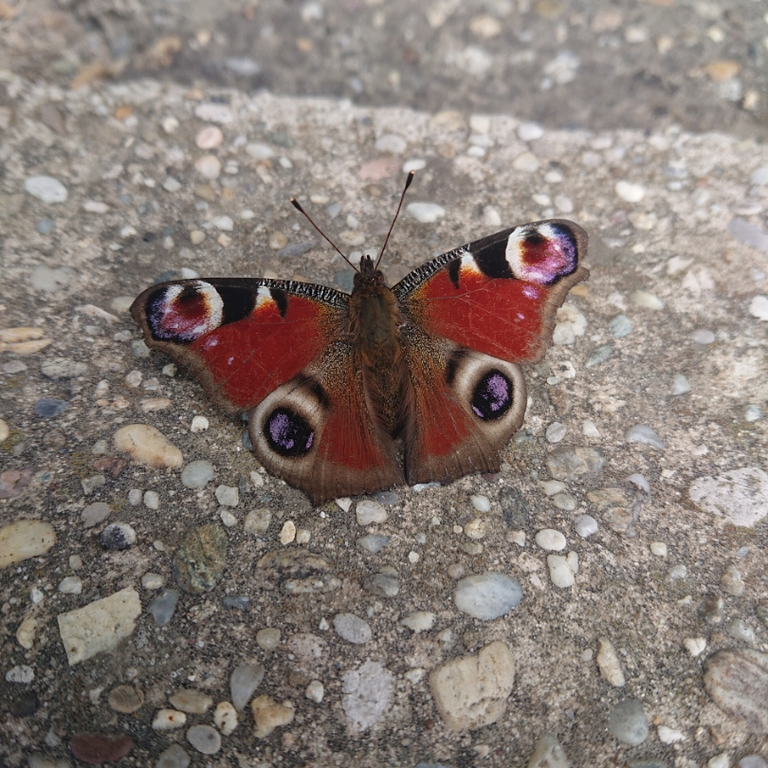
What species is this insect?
Aglais io
